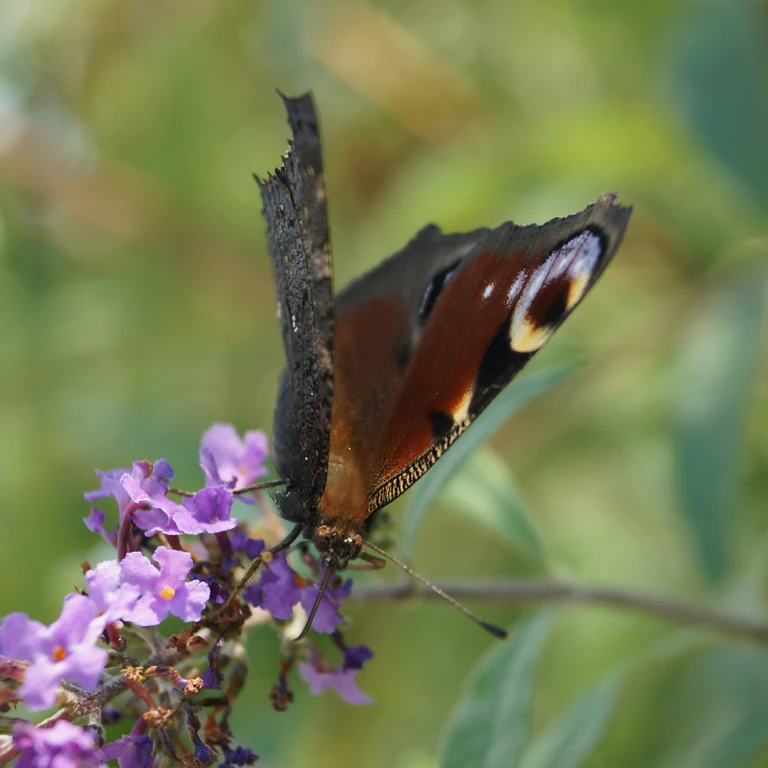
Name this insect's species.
Aglais io
